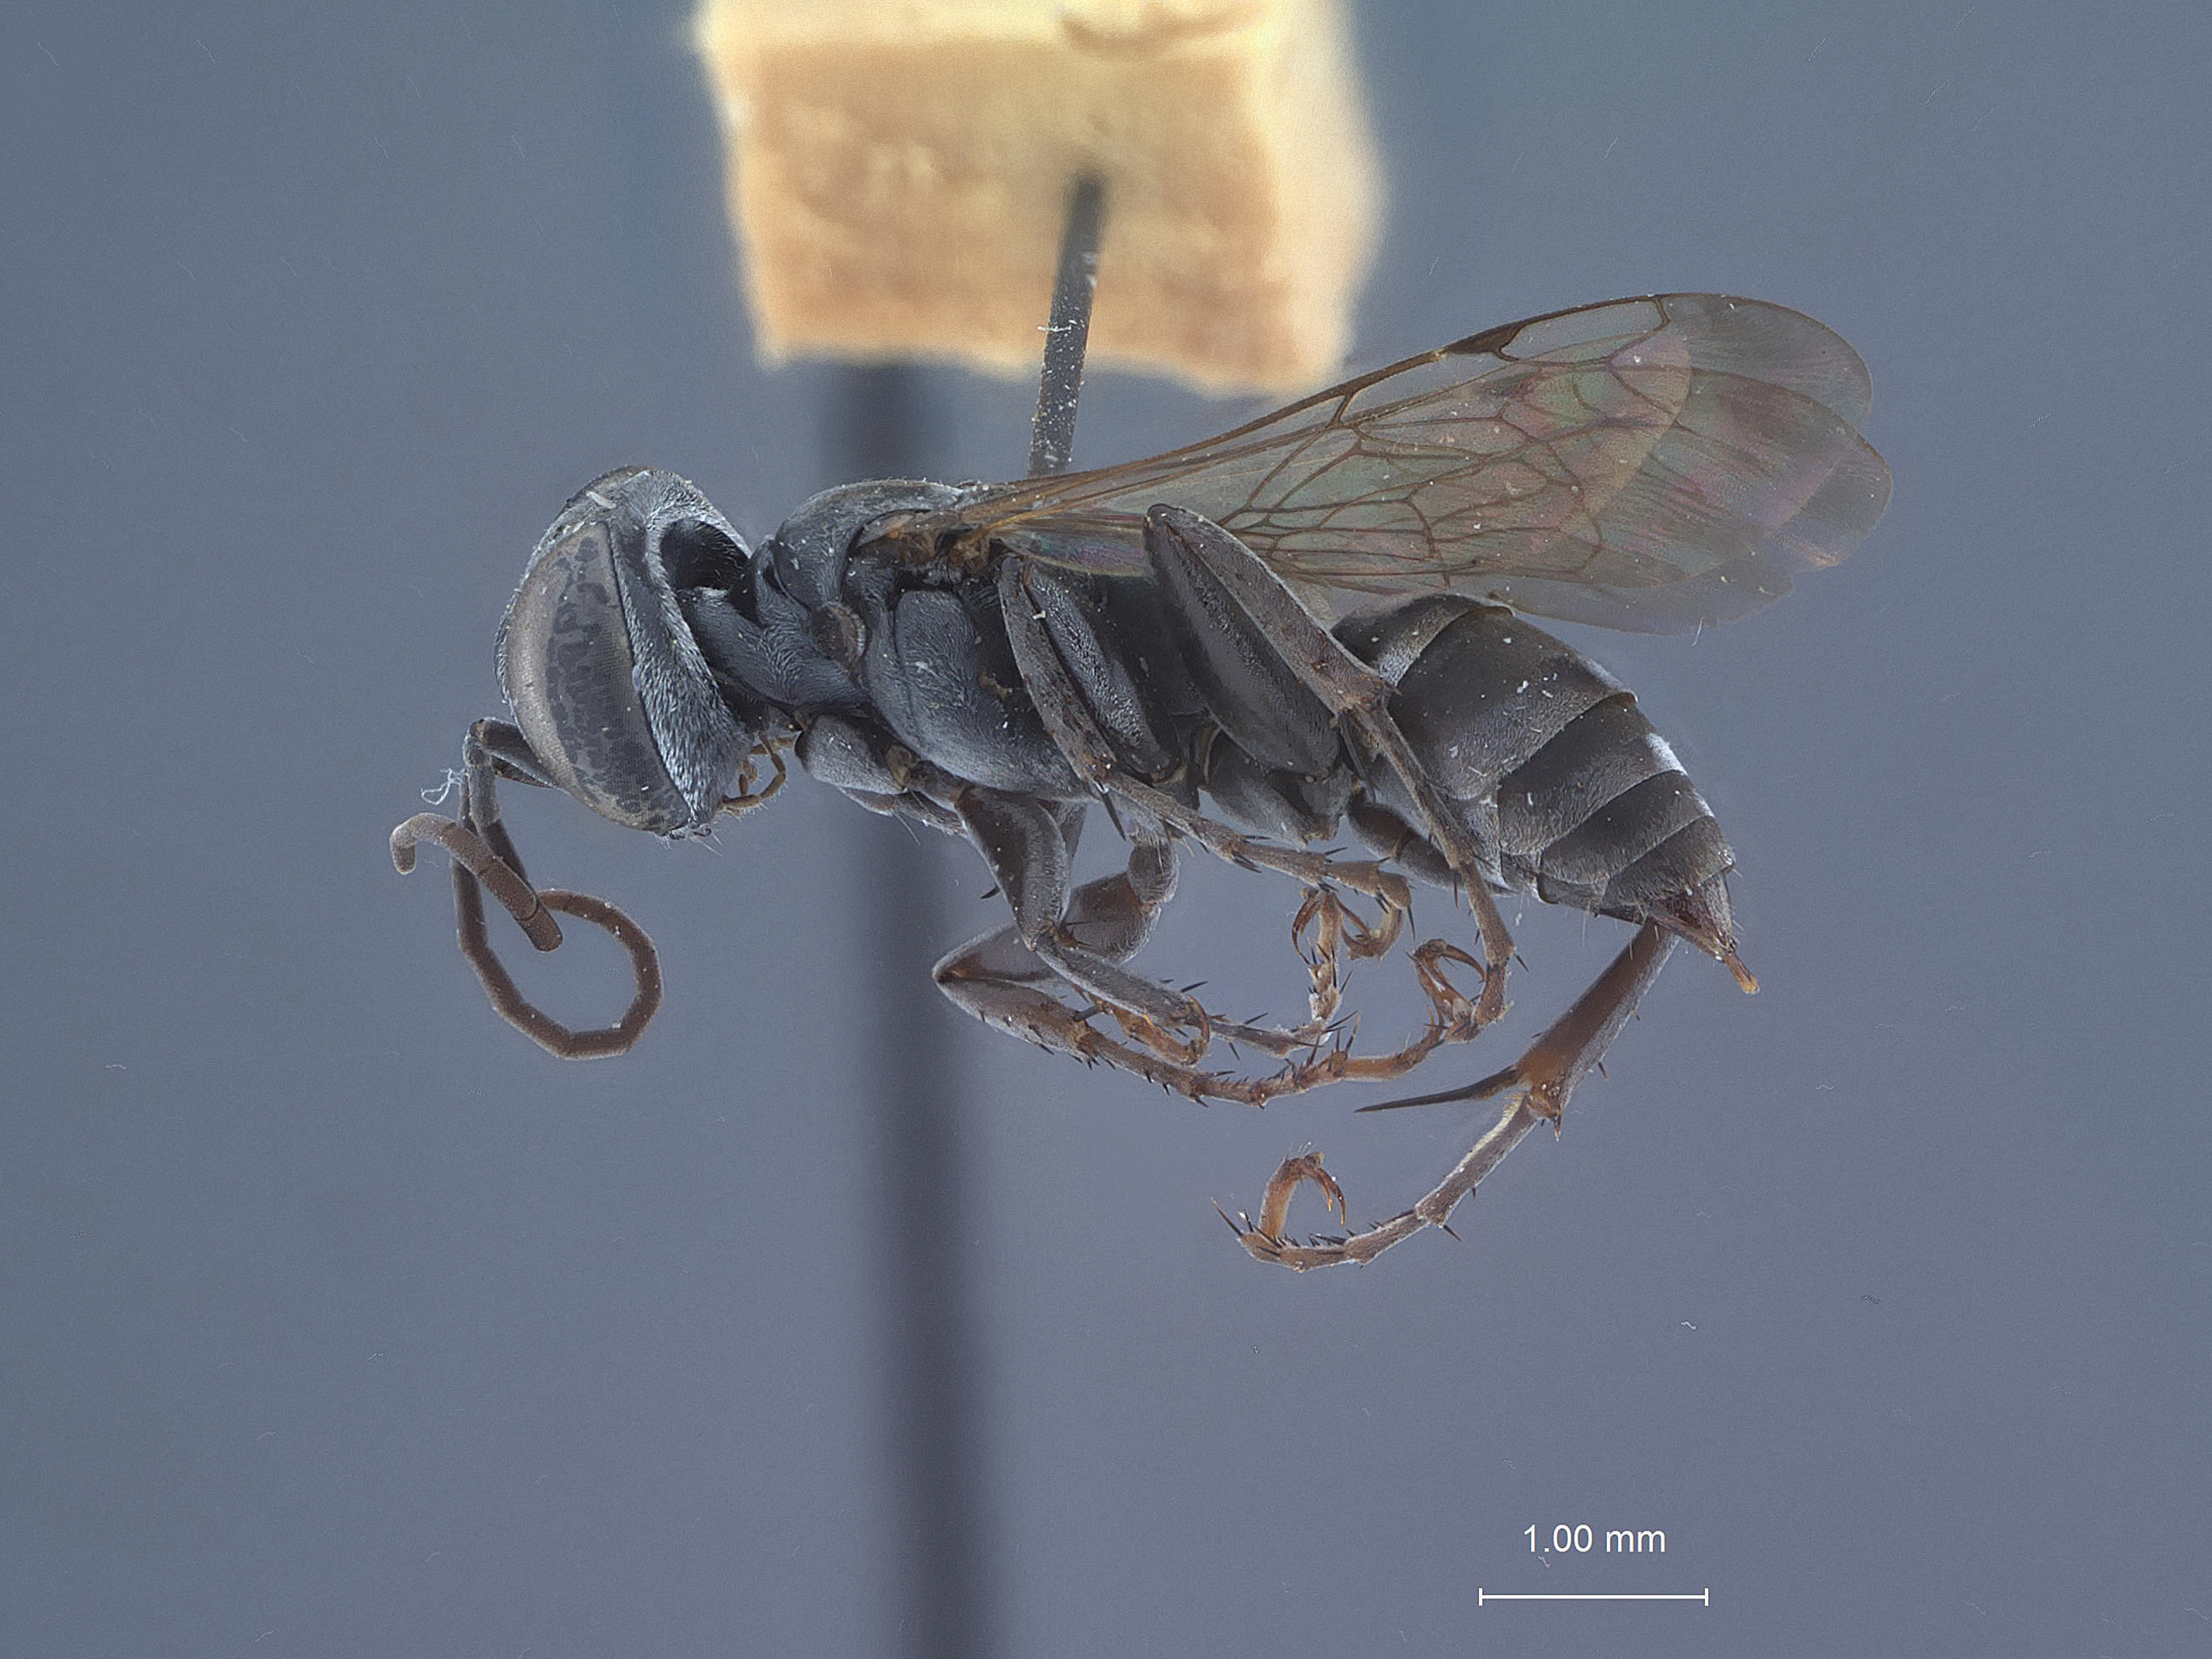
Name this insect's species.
Liris nearcticus
